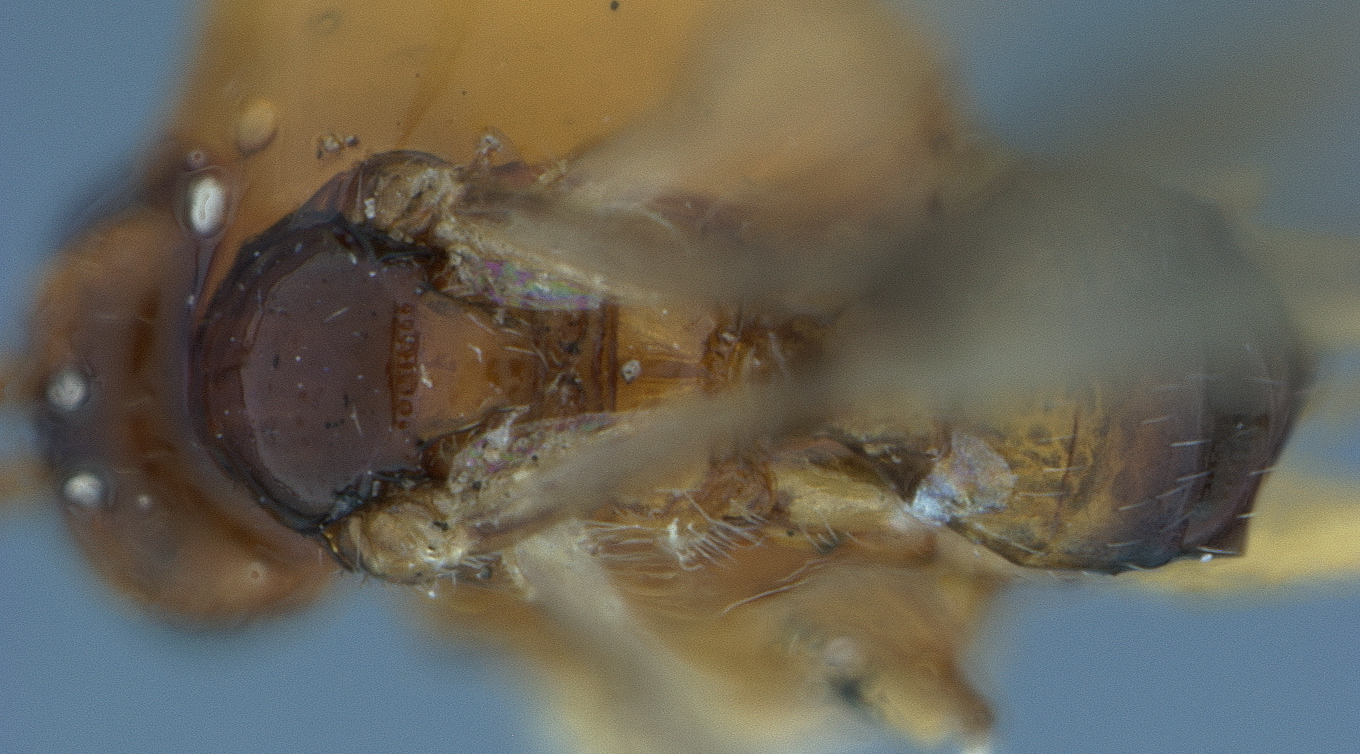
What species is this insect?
Eurytenes nanus
